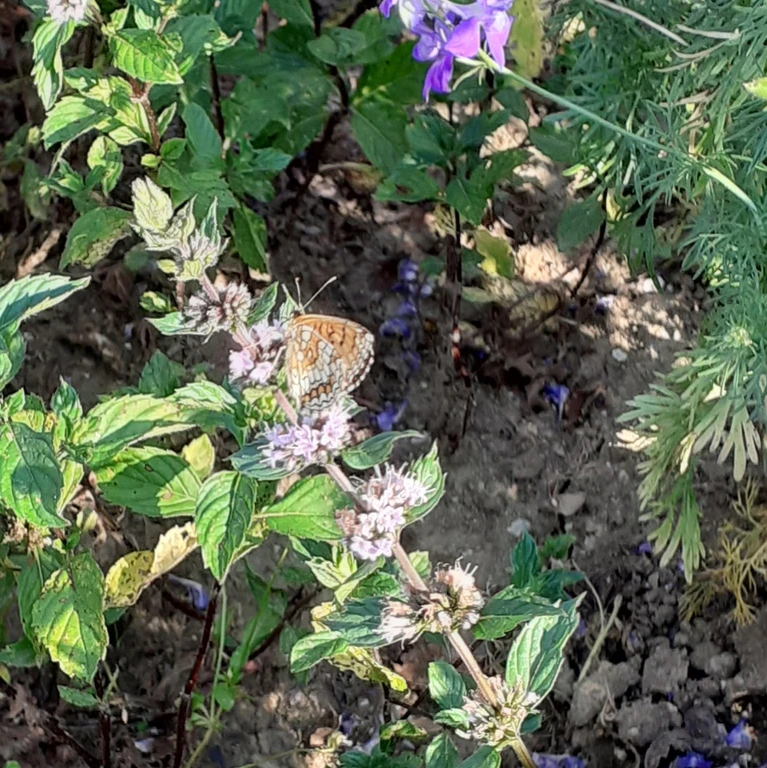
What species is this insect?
Melitaea athalia
